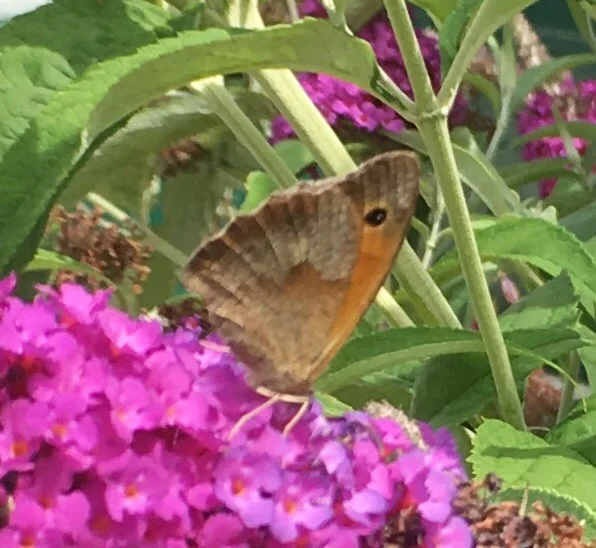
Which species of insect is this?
Maniola jurtina
